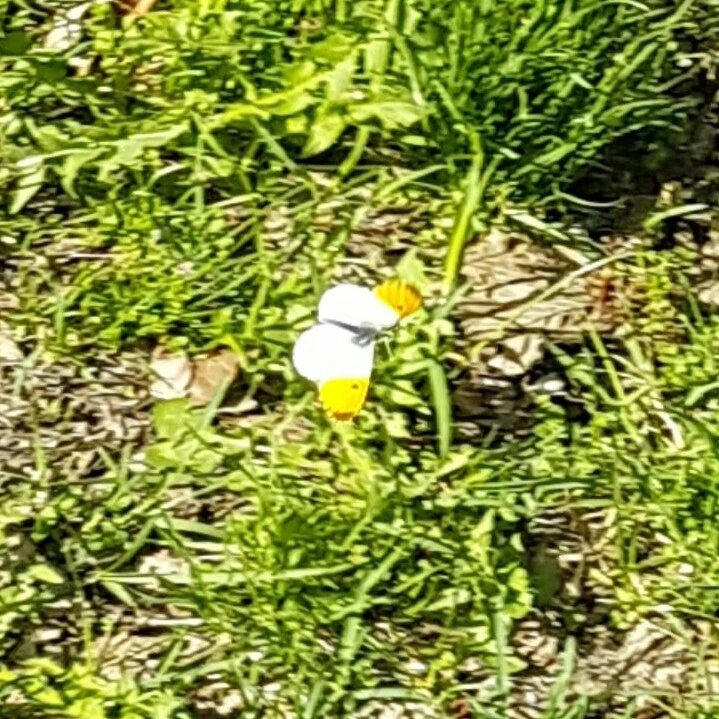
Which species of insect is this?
Anthocharis cardamines
